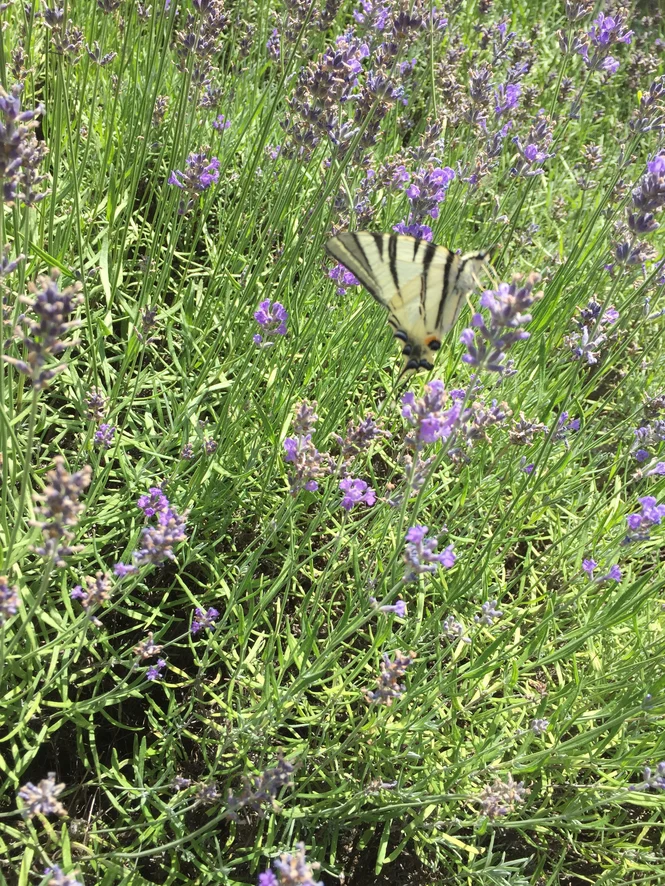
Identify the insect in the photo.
Iphiclides podalirius
